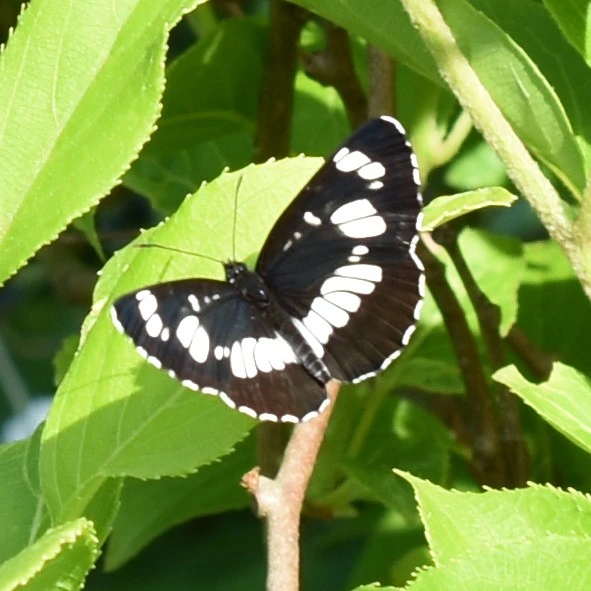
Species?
Neptis rivularis
